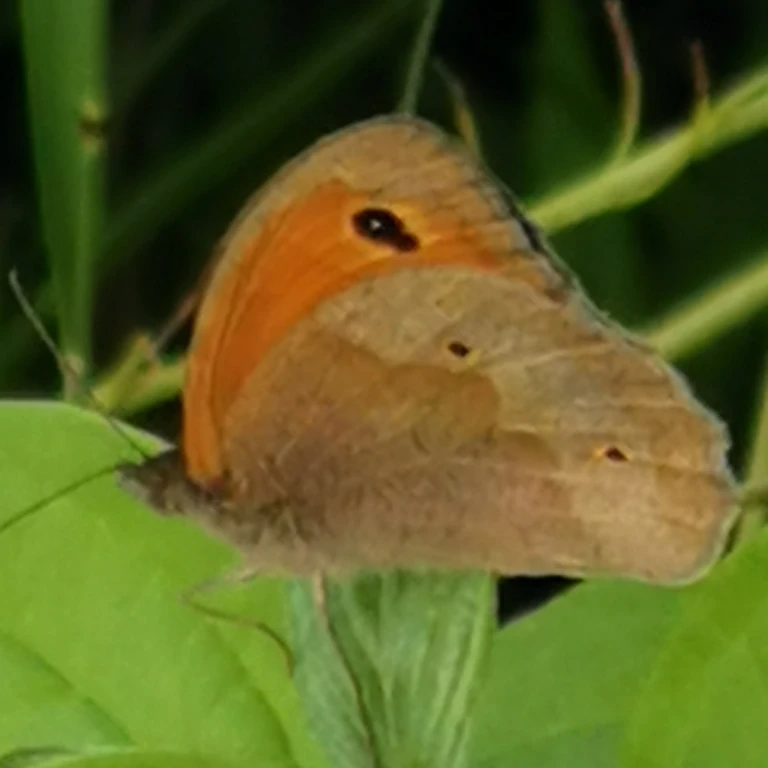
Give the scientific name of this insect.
Maniola jurtina
